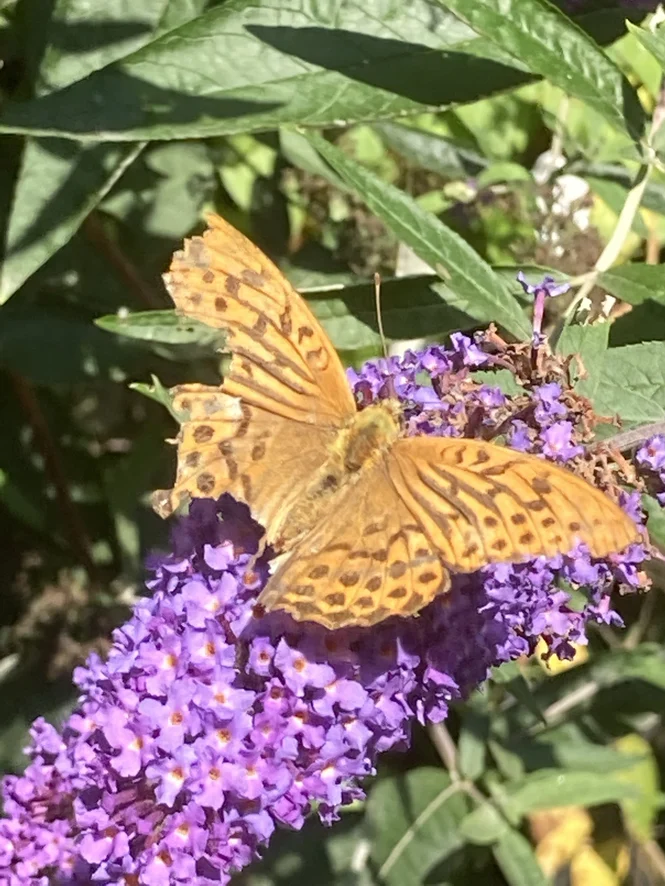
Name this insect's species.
Argynnis paphia
